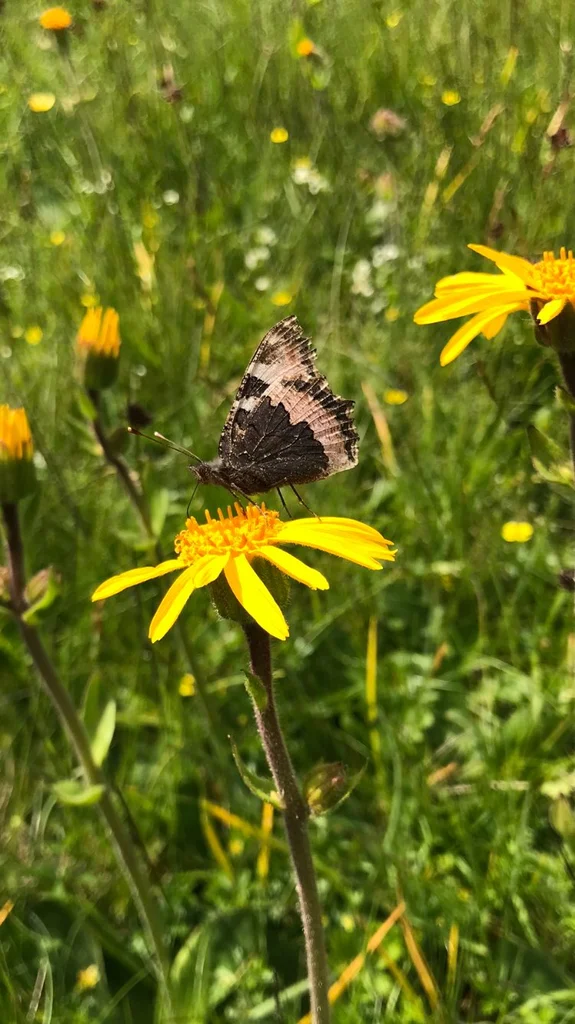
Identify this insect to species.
Aglais urticae
